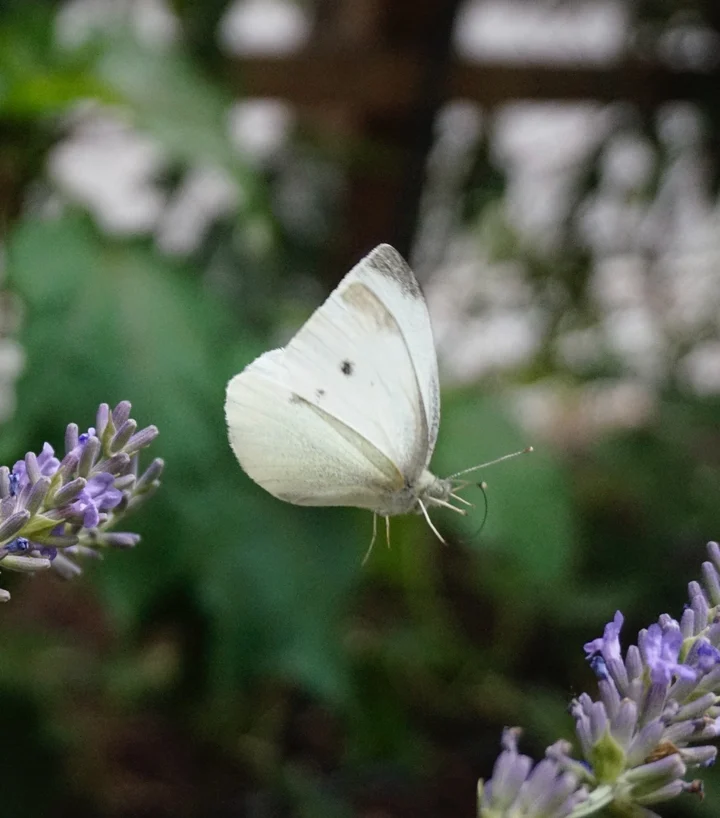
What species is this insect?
Pieris rapae
